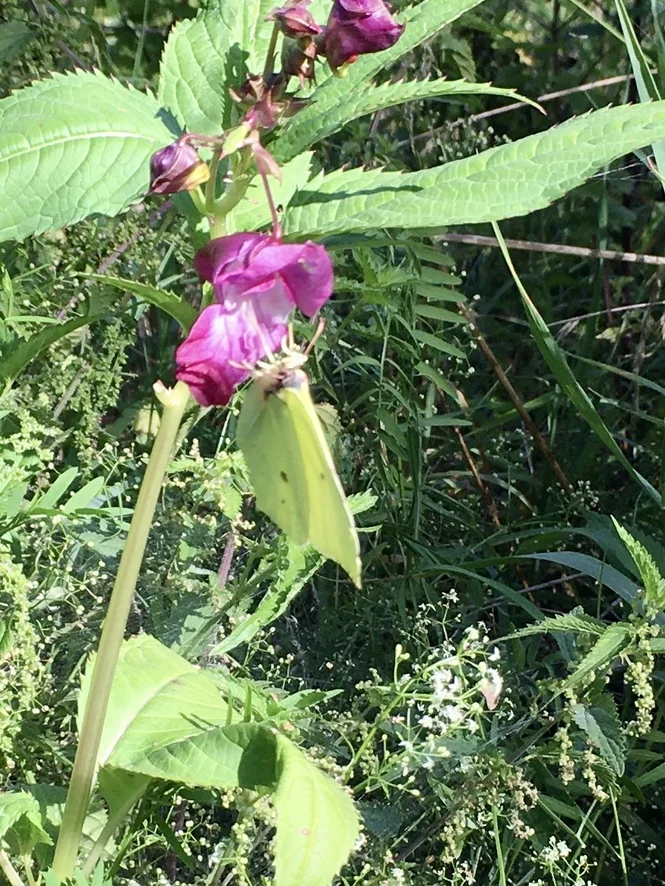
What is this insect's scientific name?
Gonepteryx rhamni
